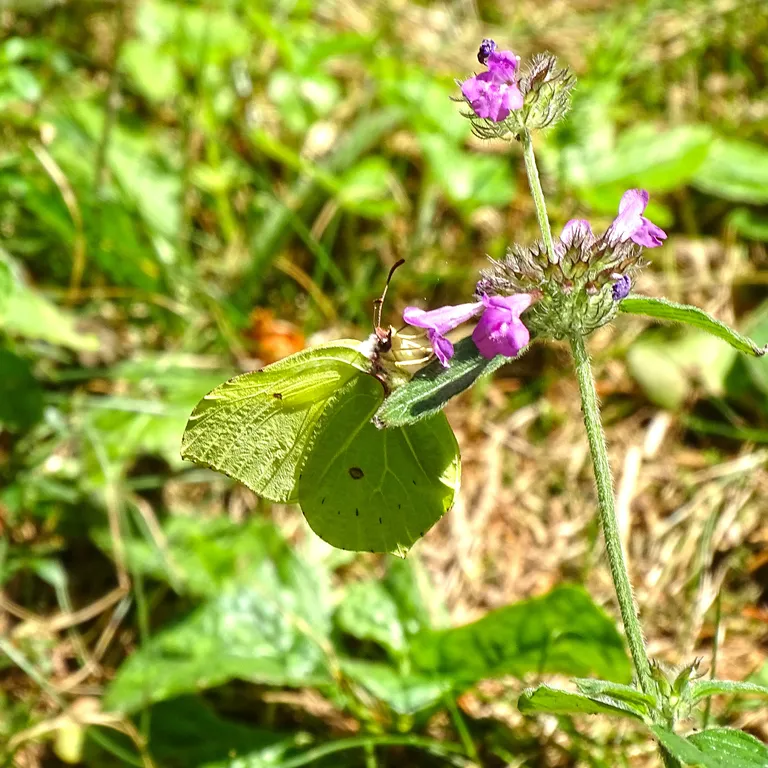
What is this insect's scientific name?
Gonepteryx rhamni
